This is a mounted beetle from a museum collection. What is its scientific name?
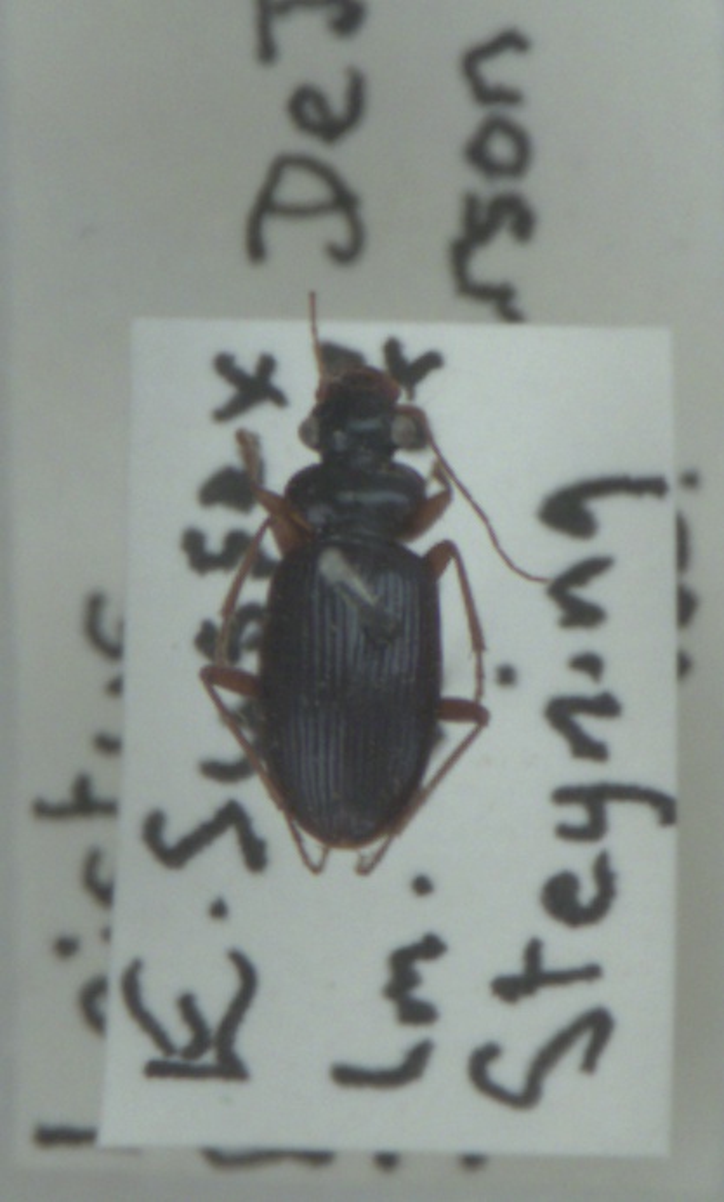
Leistus fulvibarbis
